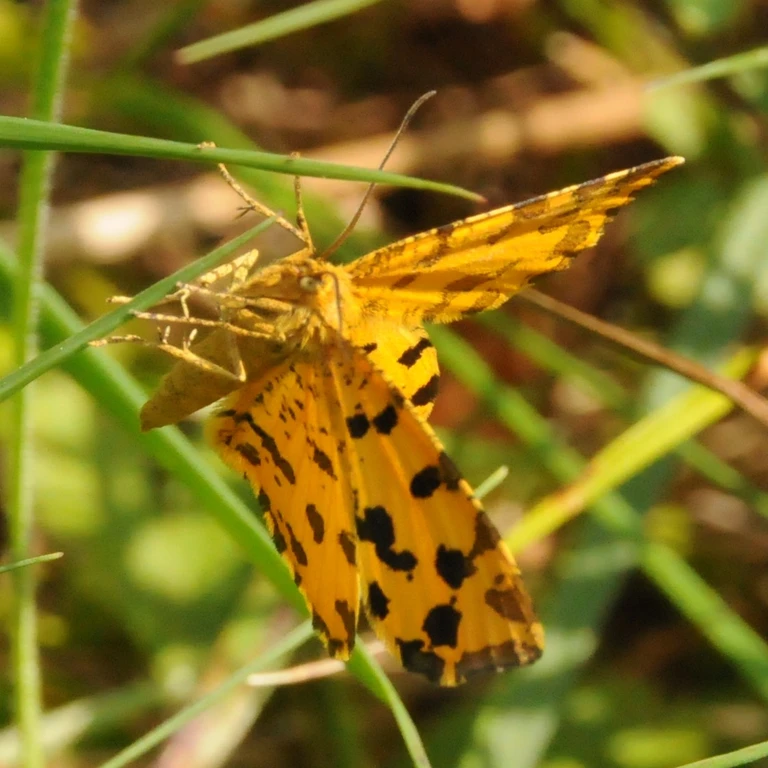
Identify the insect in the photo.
Pseudopanthera macularia
